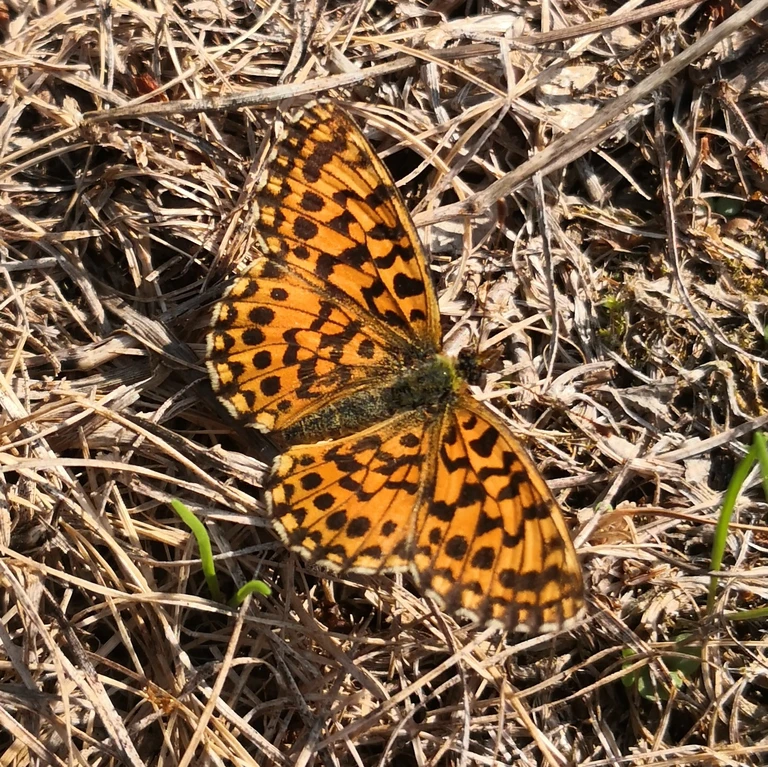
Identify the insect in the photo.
Boloria dia
